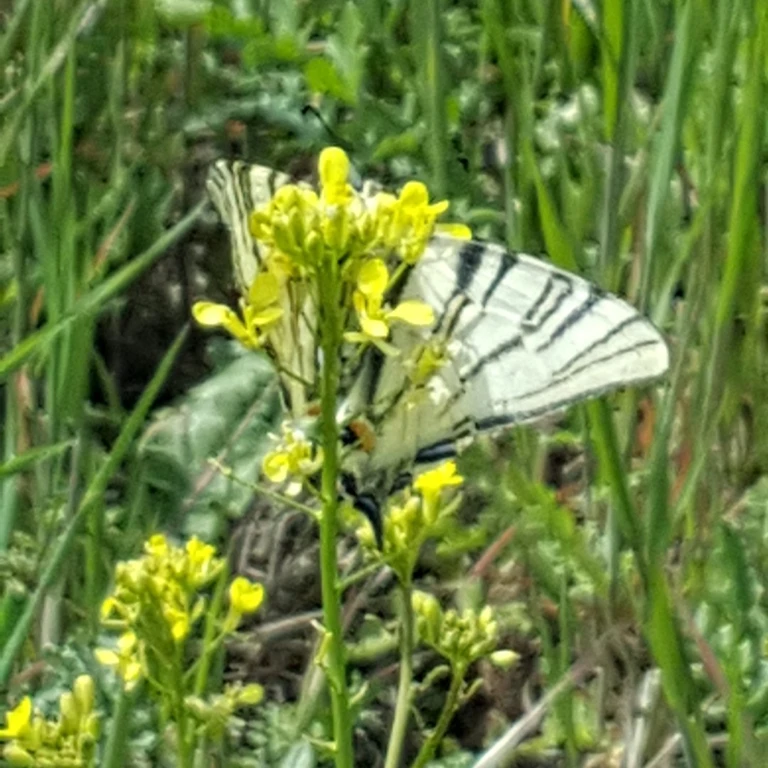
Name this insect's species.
Iphiclides podalirius
